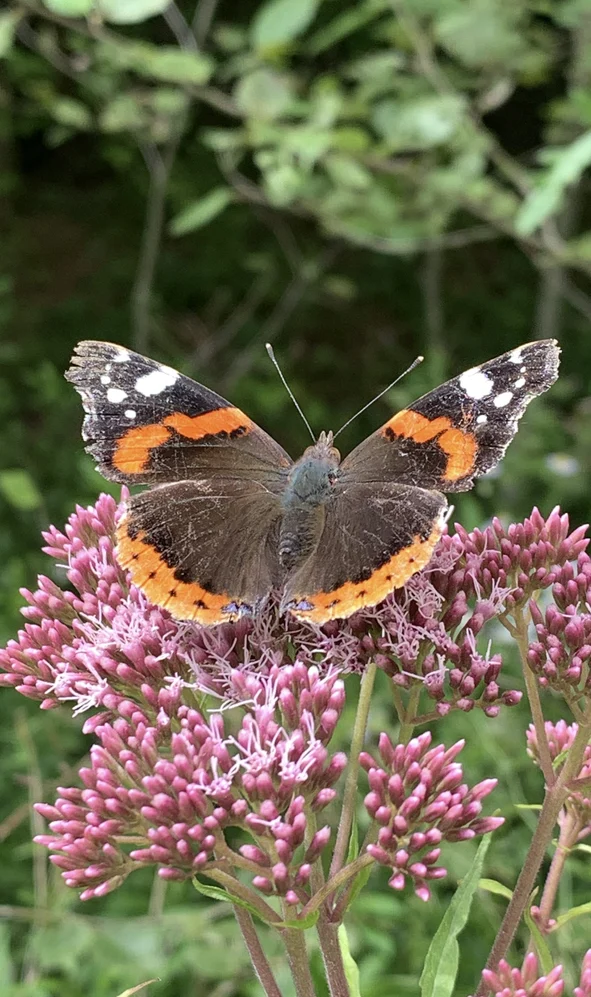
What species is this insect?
Vanessa atalanta
